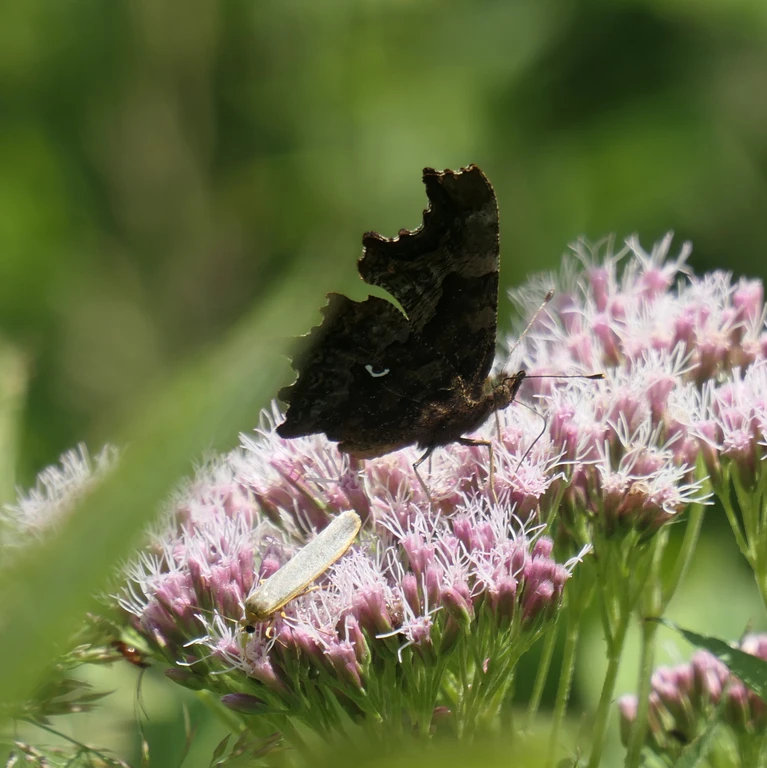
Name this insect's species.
Polygonia c-album
